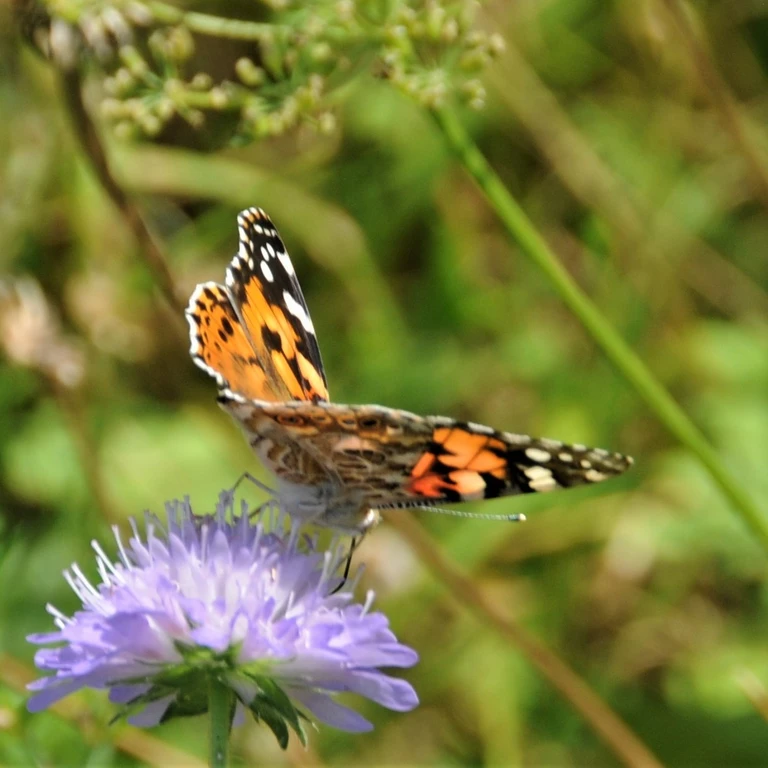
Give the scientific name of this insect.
Vanessa cardui
